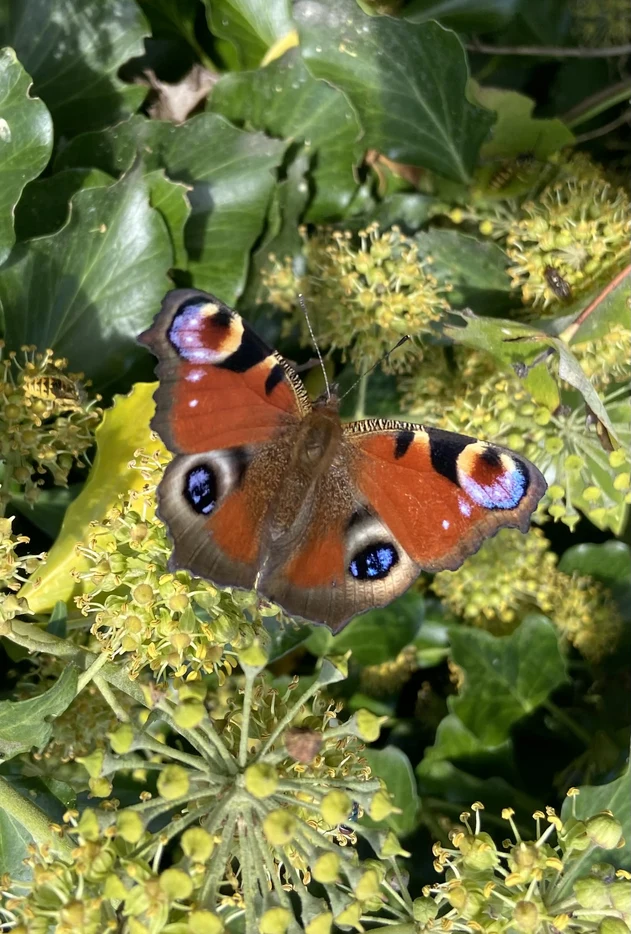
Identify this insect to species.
Aglais io
